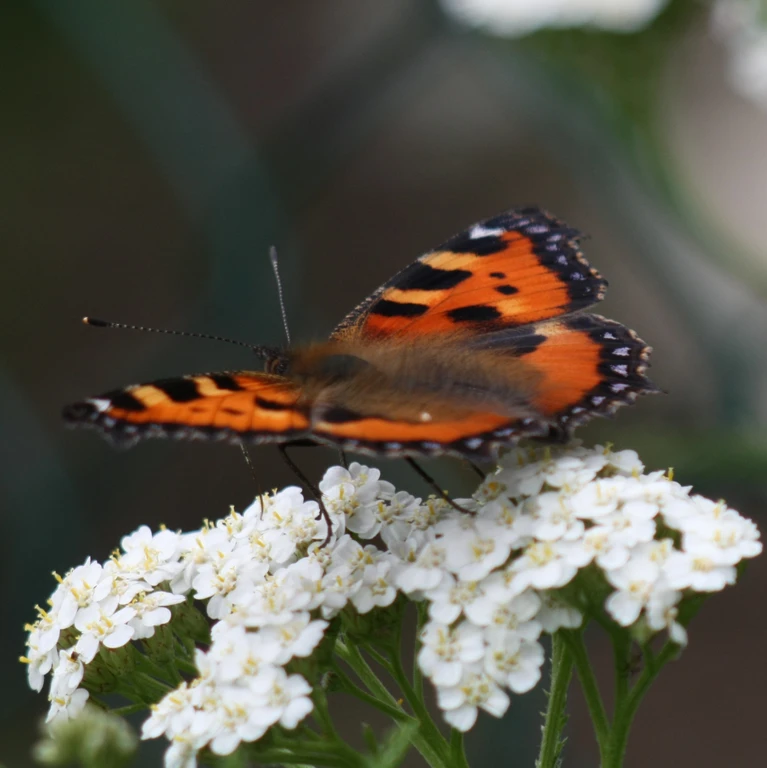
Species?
Aglais urticae
